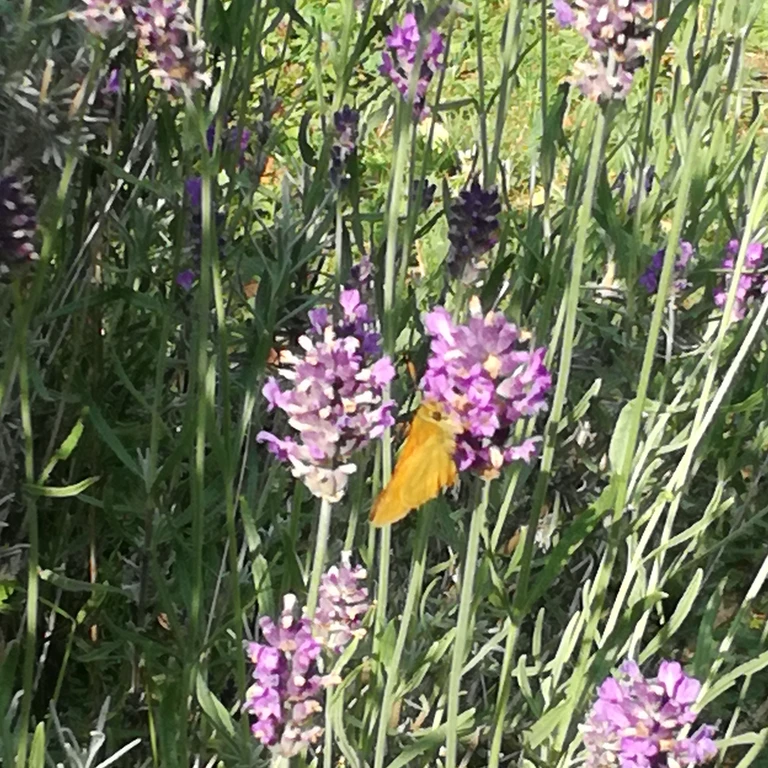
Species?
Ochlodes sylvanus (also Ochlodes venata)
